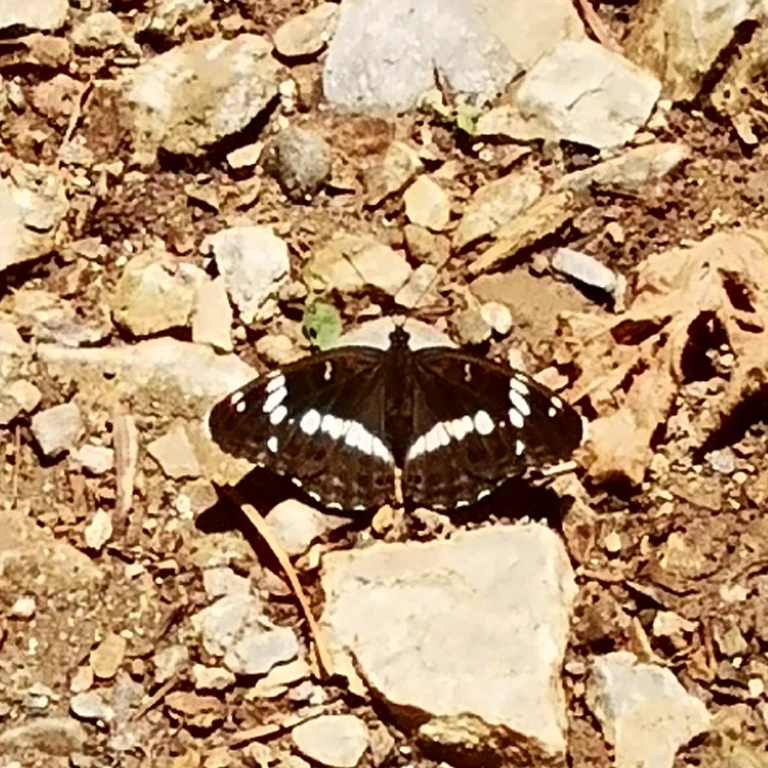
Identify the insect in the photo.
Limenitis camilla (also Ladoga camilla)
